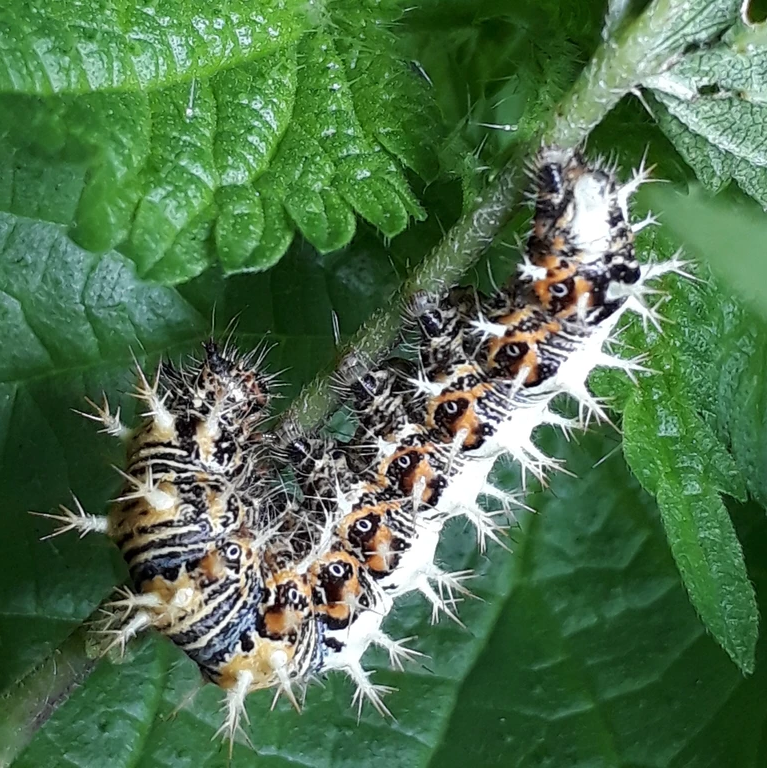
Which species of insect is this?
Polygonia c-album
